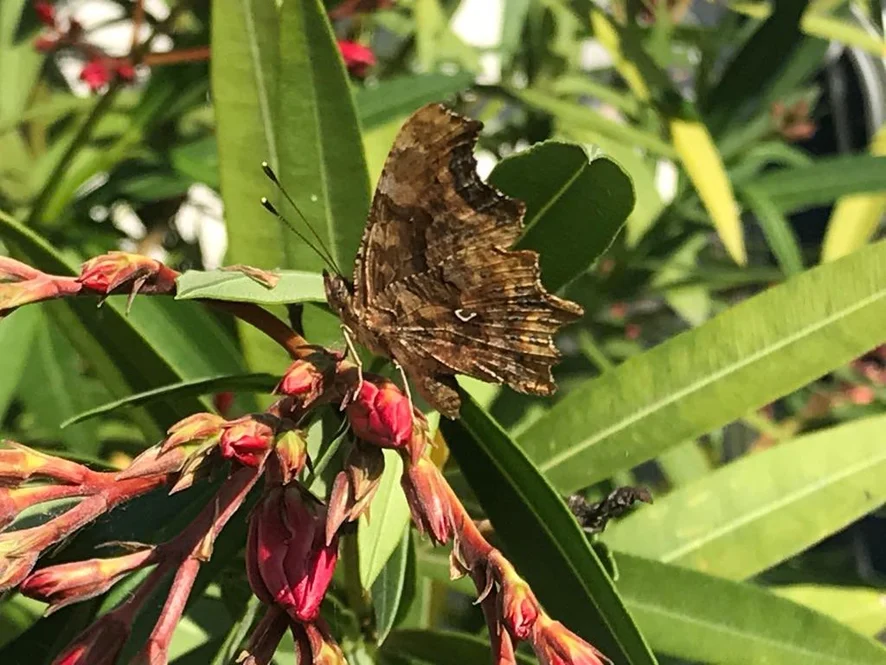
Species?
Polygonia c-album
